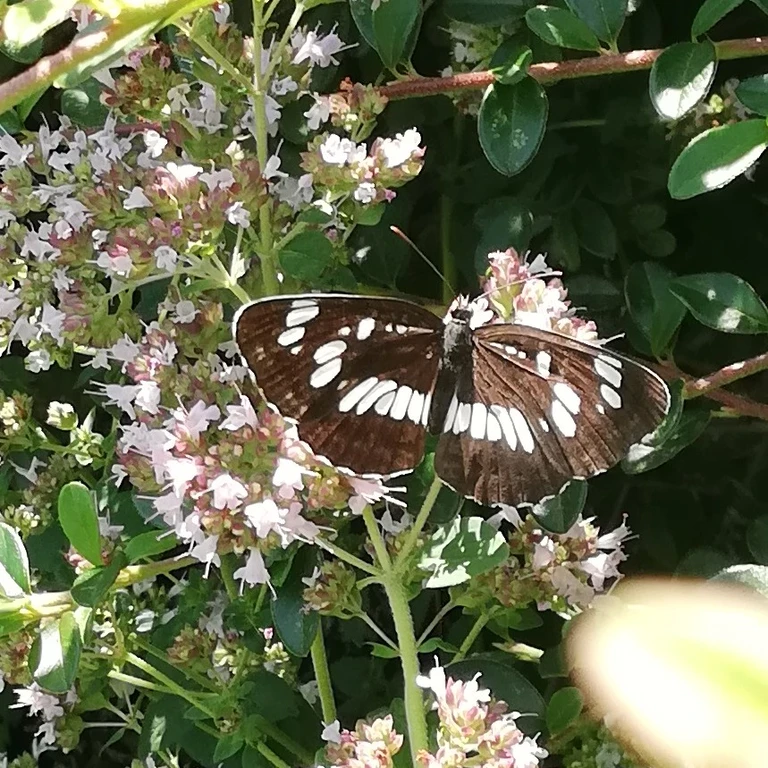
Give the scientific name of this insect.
Neptis rivularis
